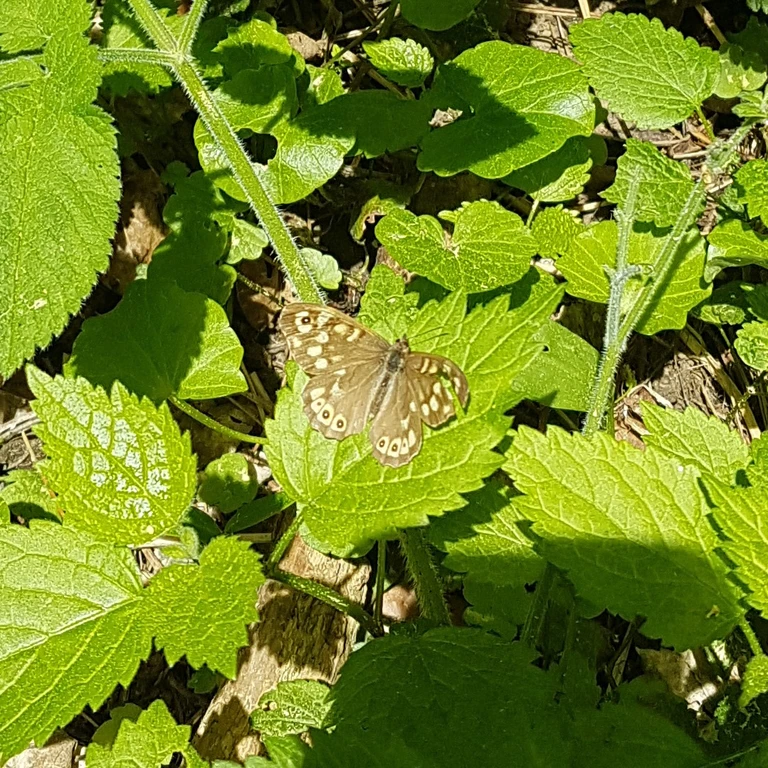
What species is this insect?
Pararge aegeria
